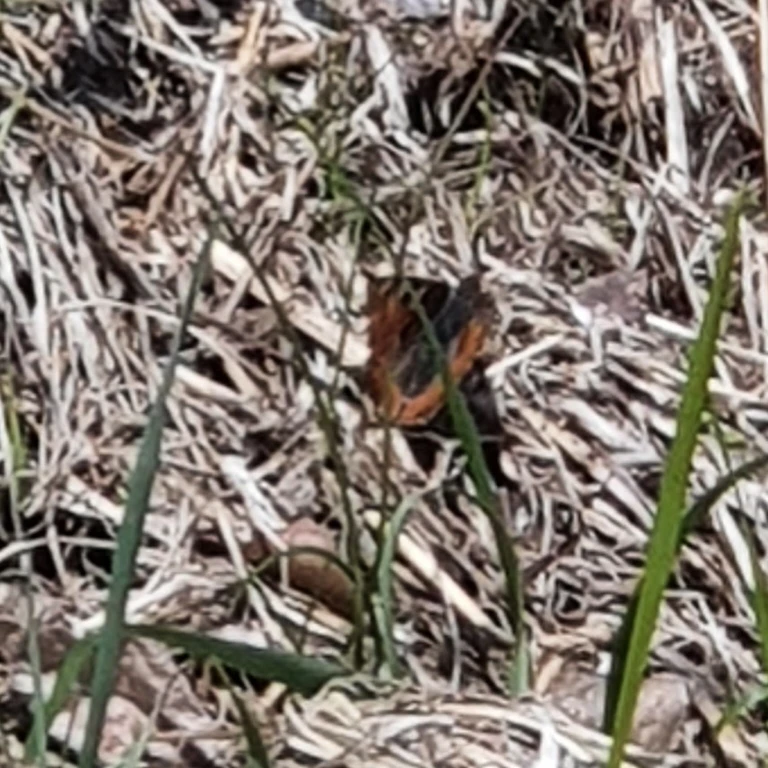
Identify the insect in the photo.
Aglais urticae
